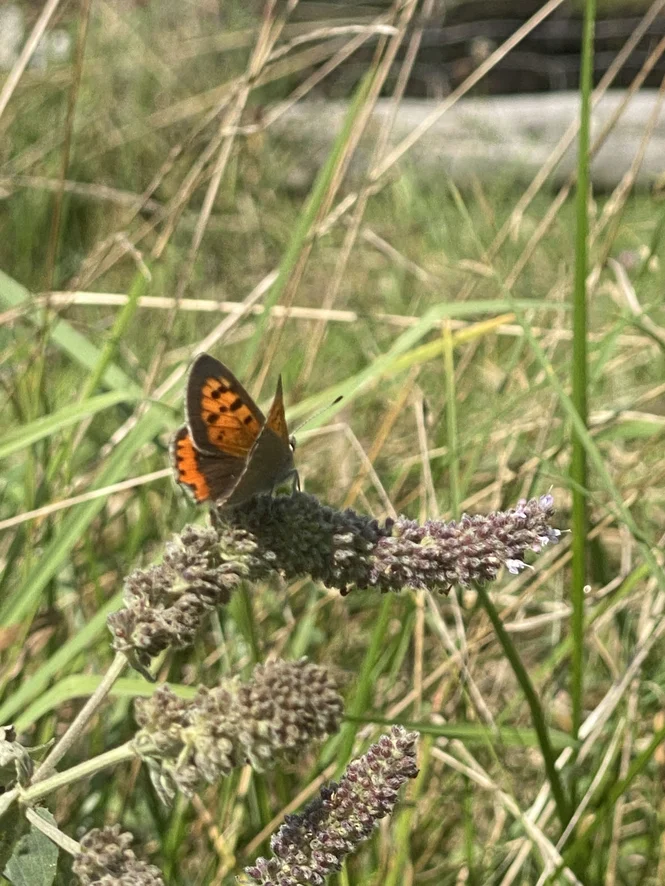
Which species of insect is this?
Lycaena phlaeas
